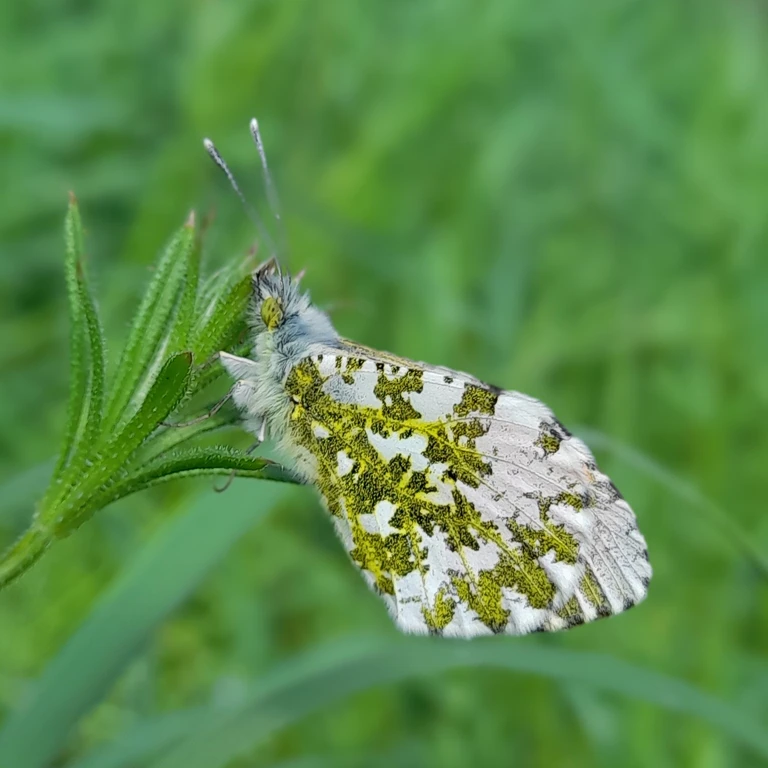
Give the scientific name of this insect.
Anthocharis cardamines
